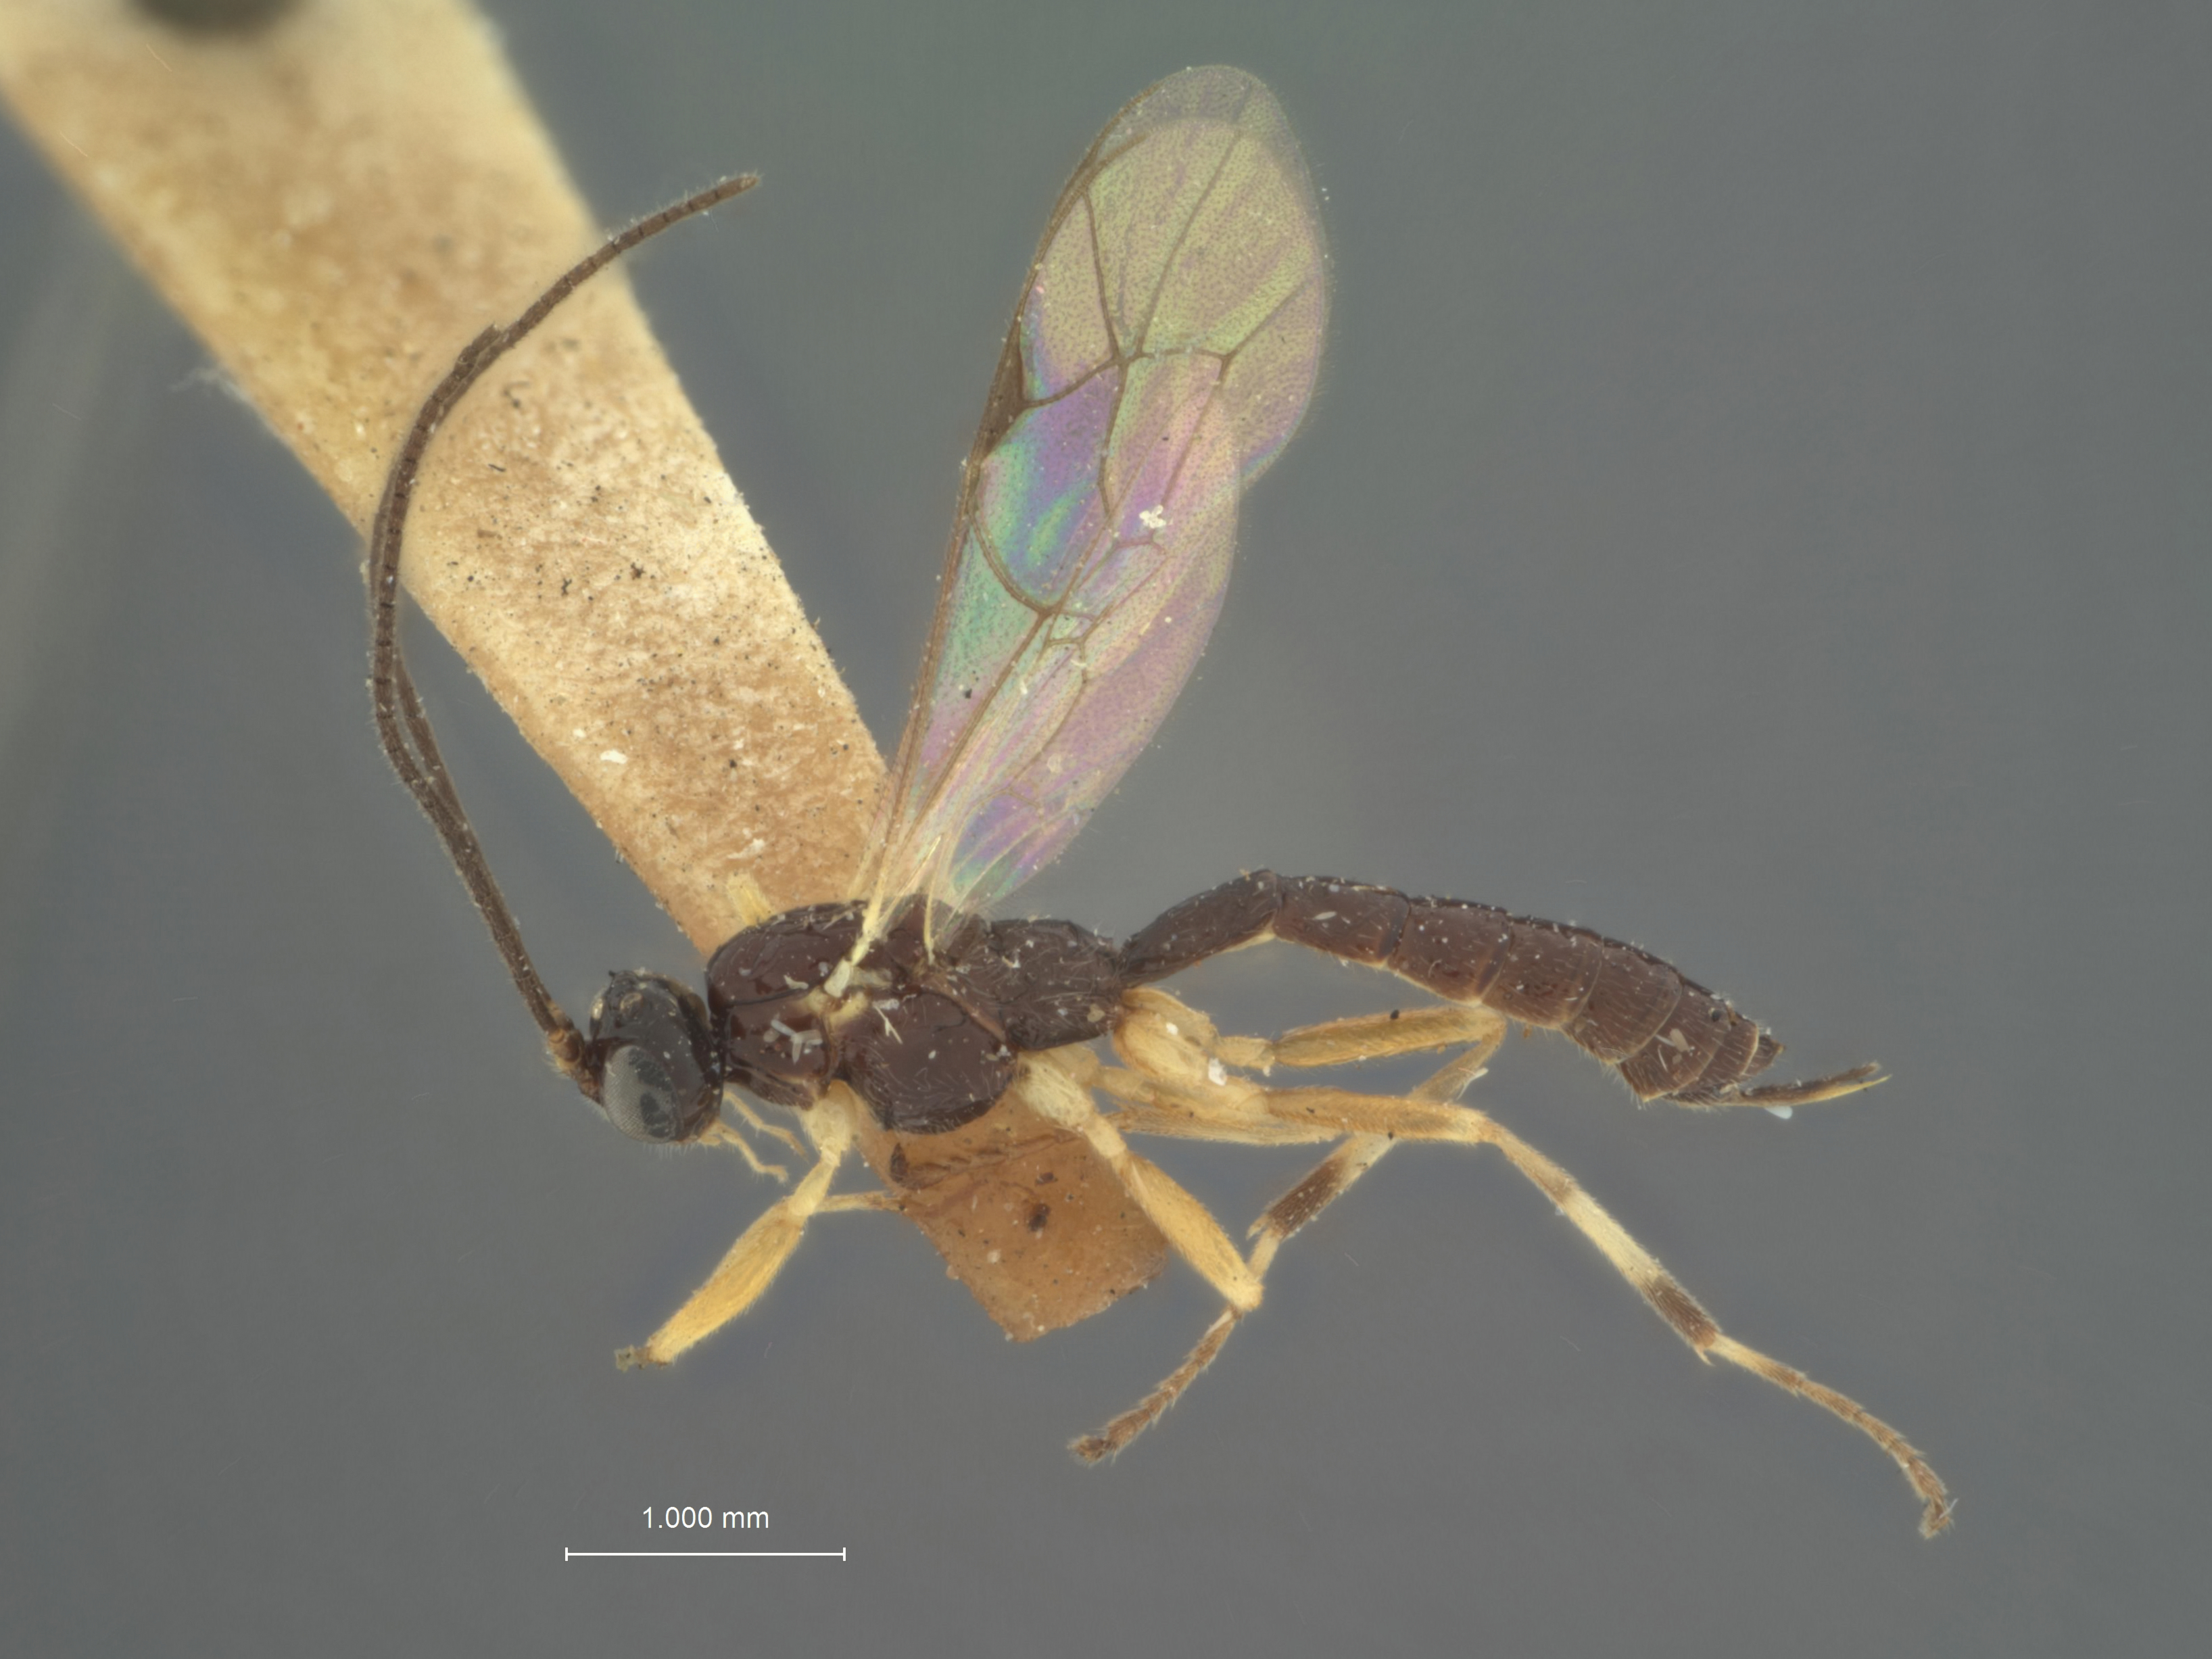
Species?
Zaglyptus kincaidii
